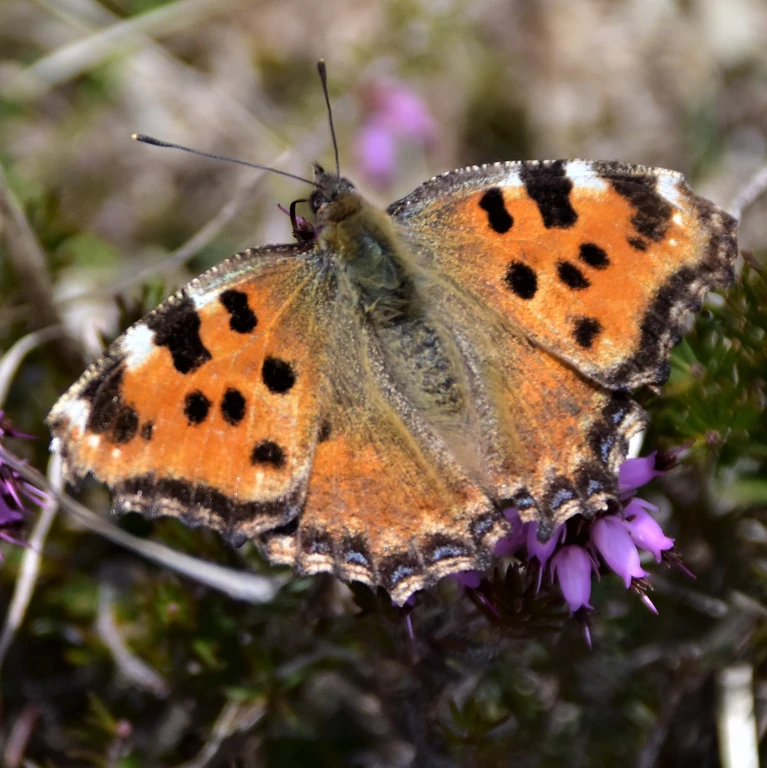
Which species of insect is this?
Nymphalis polychloros
